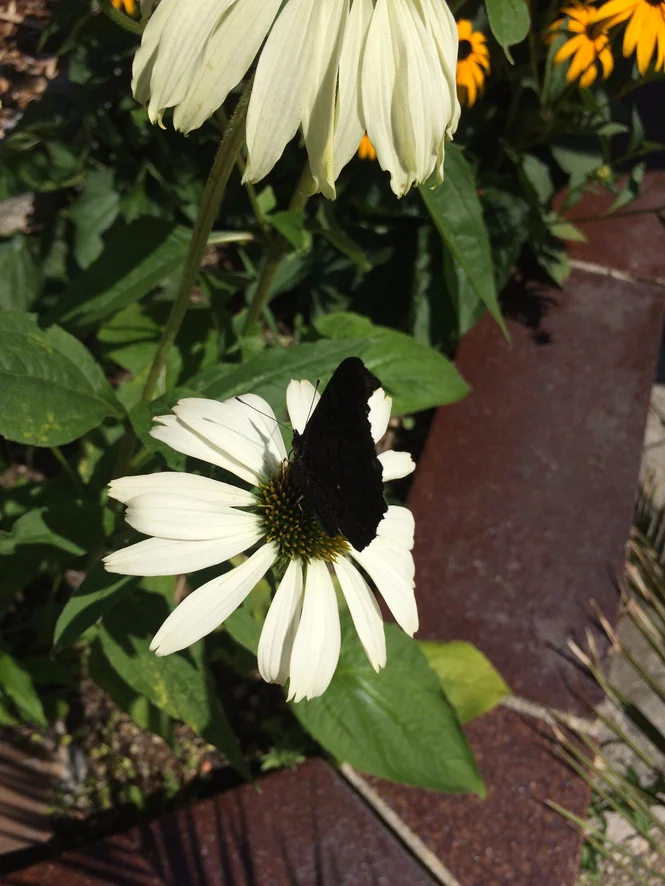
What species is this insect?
Aglais io
